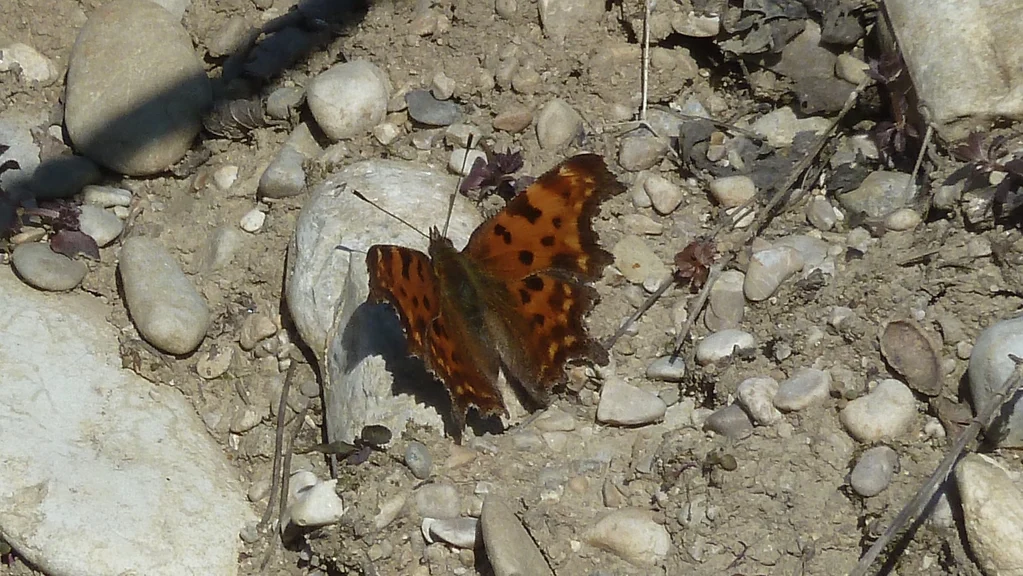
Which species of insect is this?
Polygonia c-album
